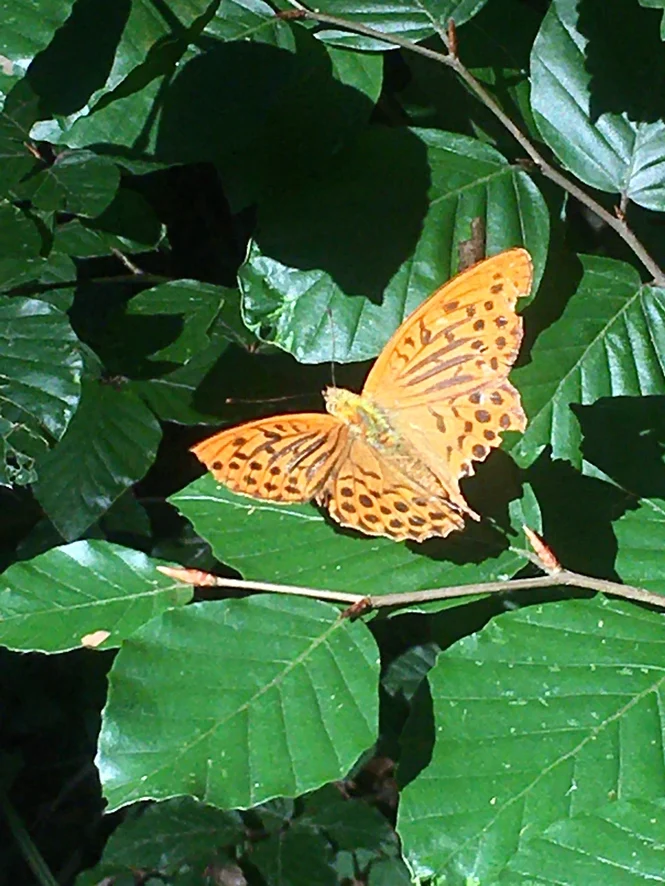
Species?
Argynnis paphia
